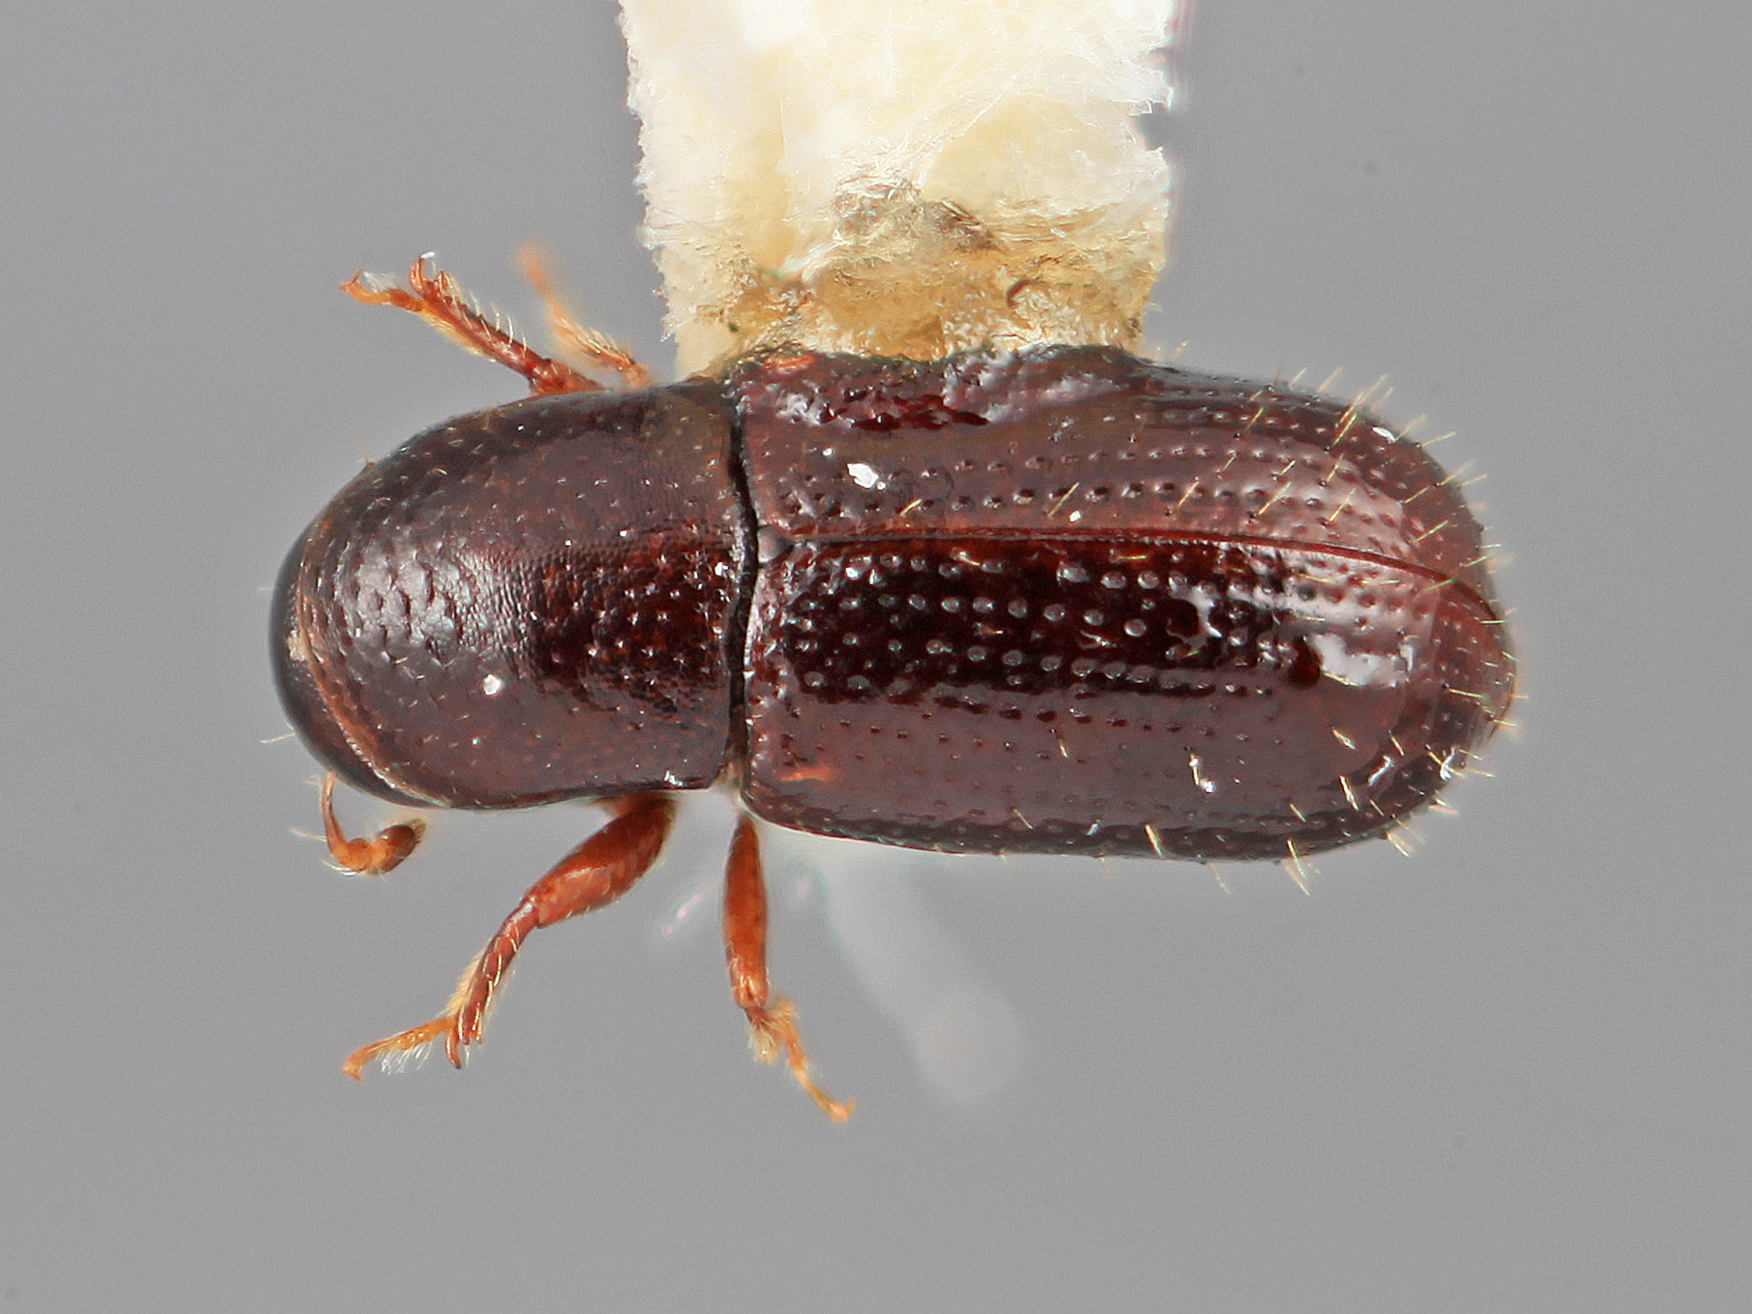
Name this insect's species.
Scolytodes comitabilis
